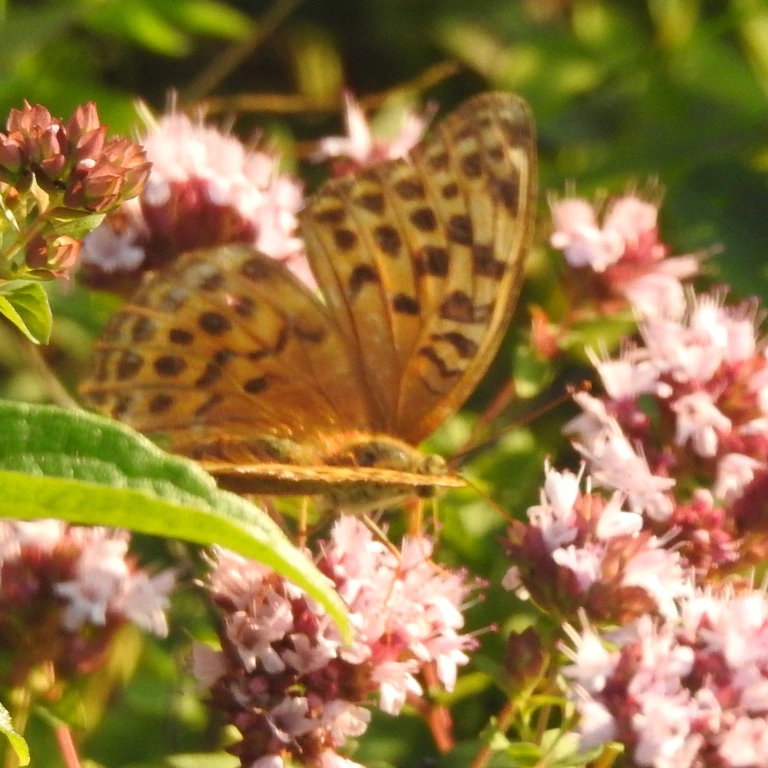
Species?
Argynnis paphia
